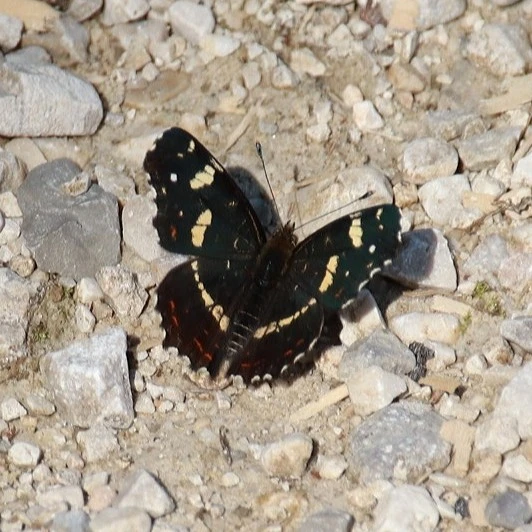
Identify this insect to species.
Araschnia levana
